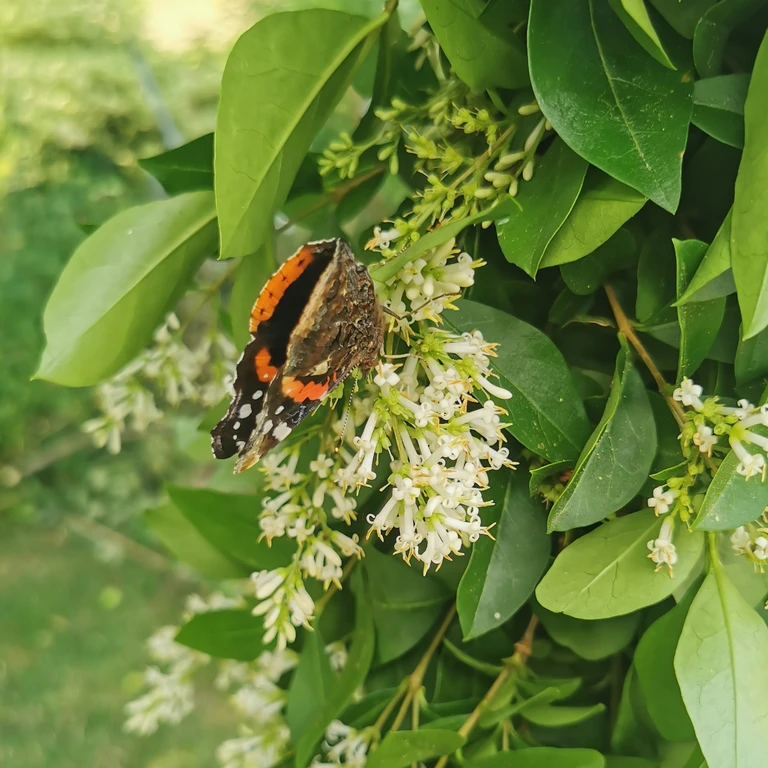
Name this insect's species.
Vanessa atalanta
